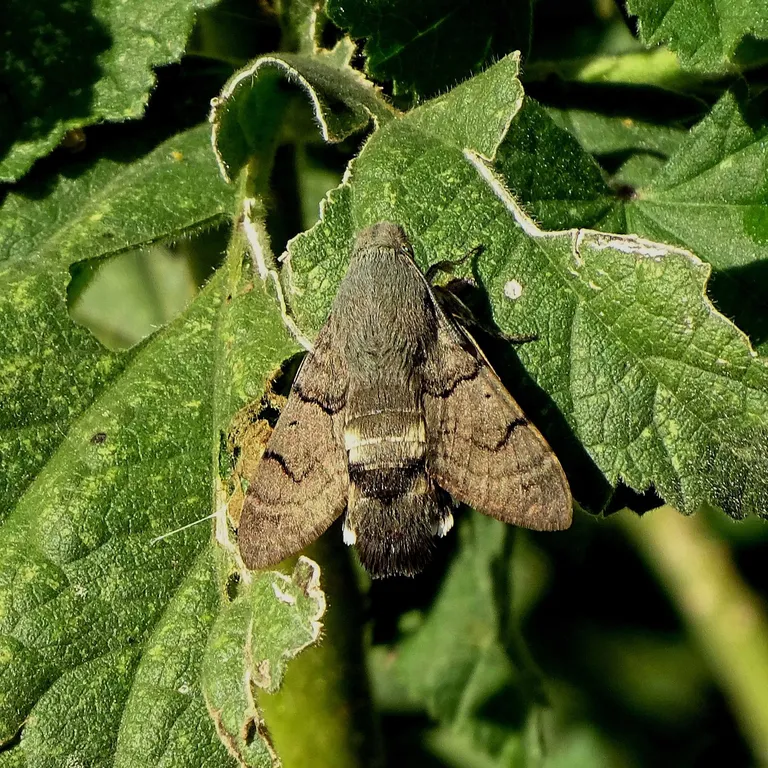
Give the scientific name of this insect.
Macroglossum stellatarum
